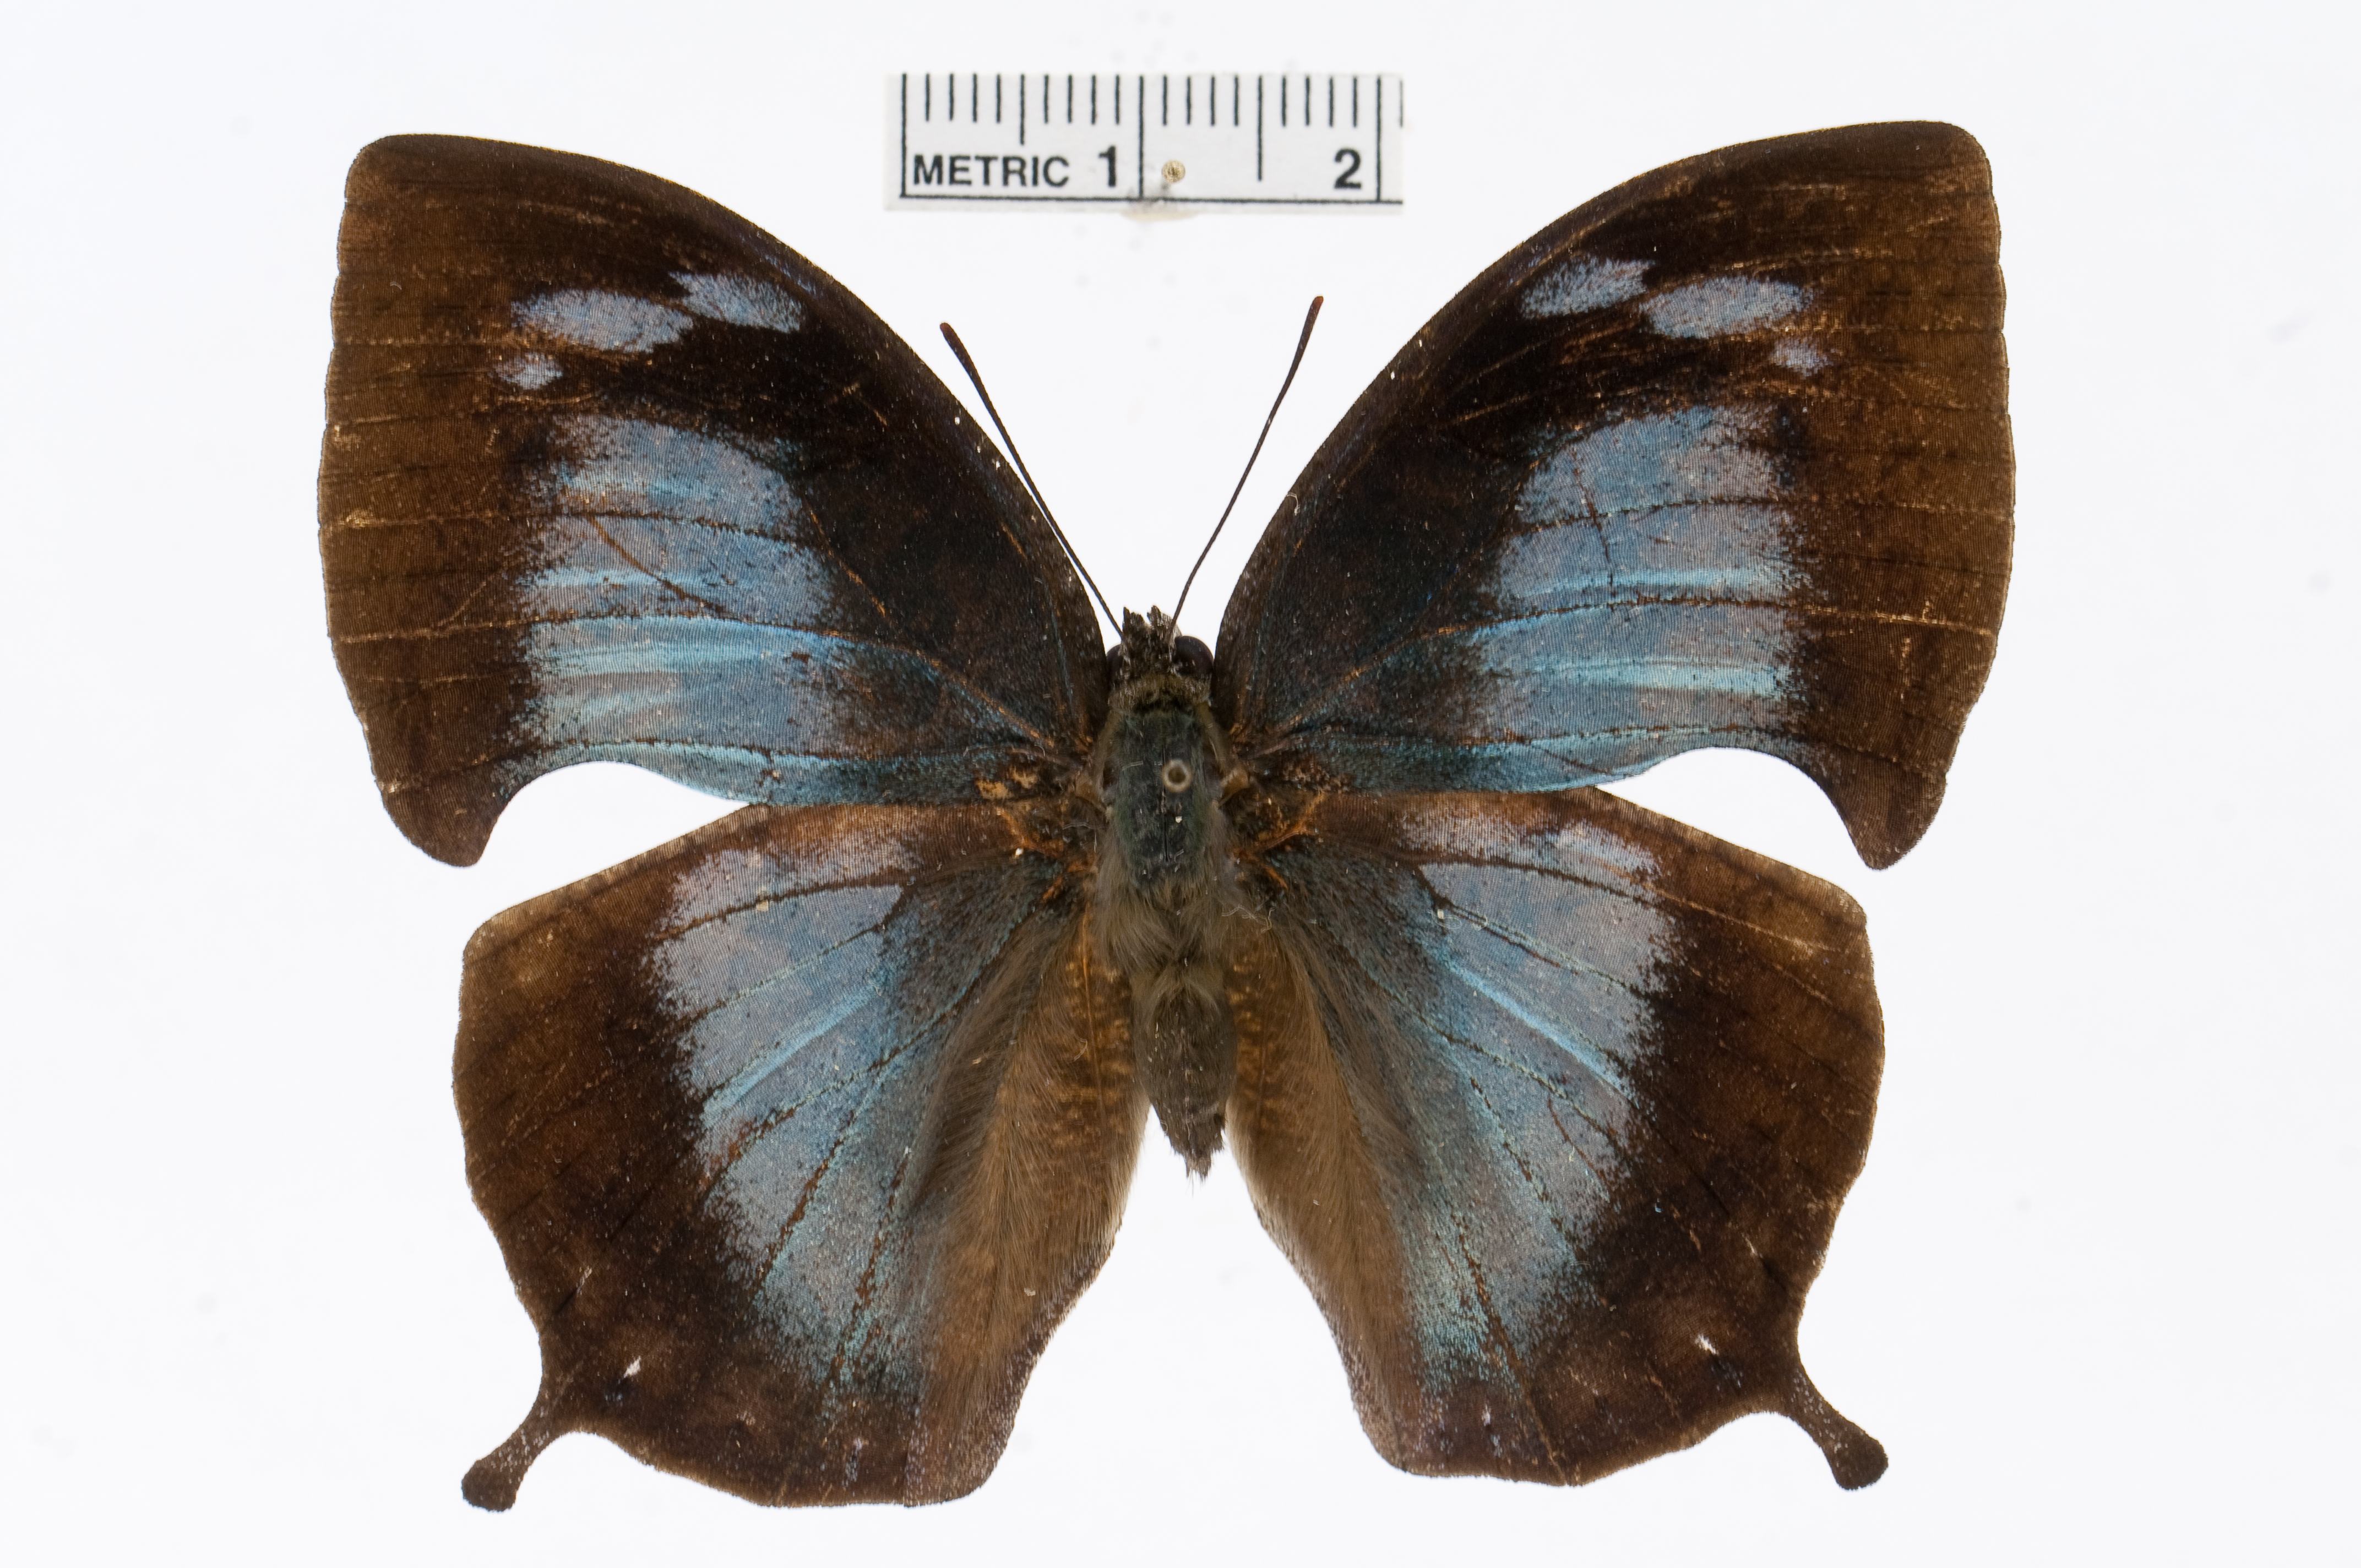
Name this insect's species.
Memphis nenia
